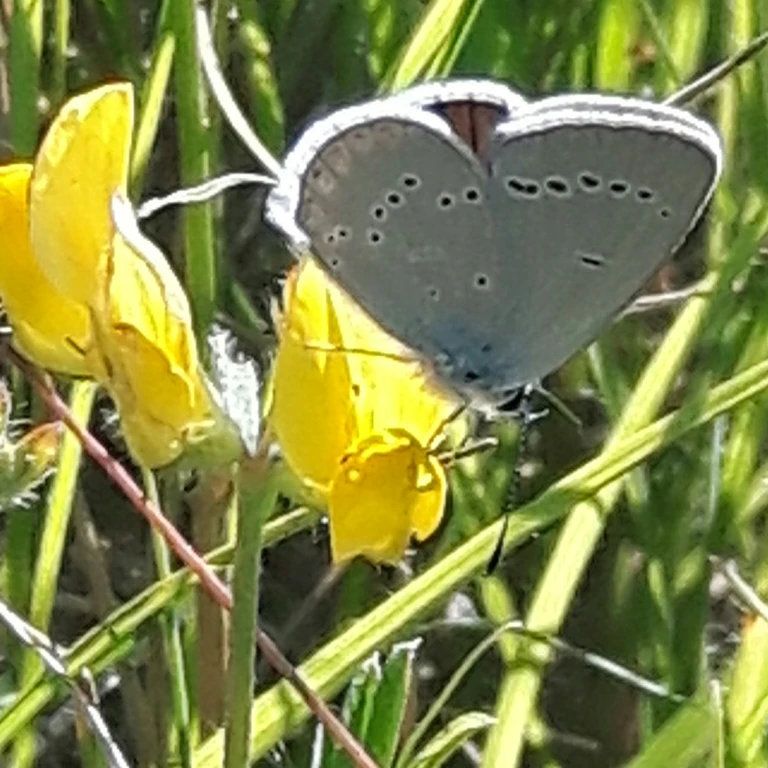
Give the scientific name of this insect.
Cupido minimus
